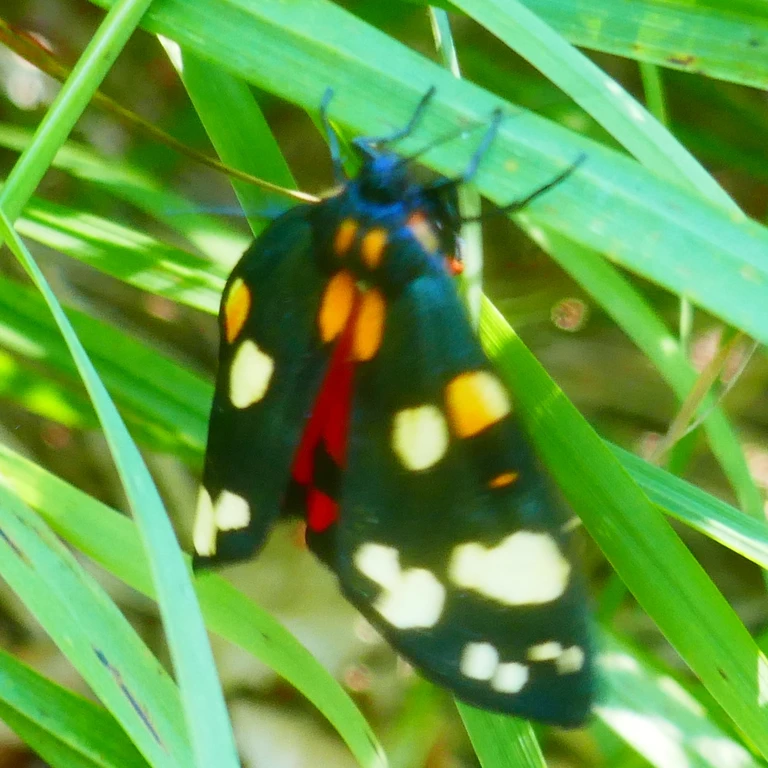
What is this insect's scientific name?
Callimorpha dominula
